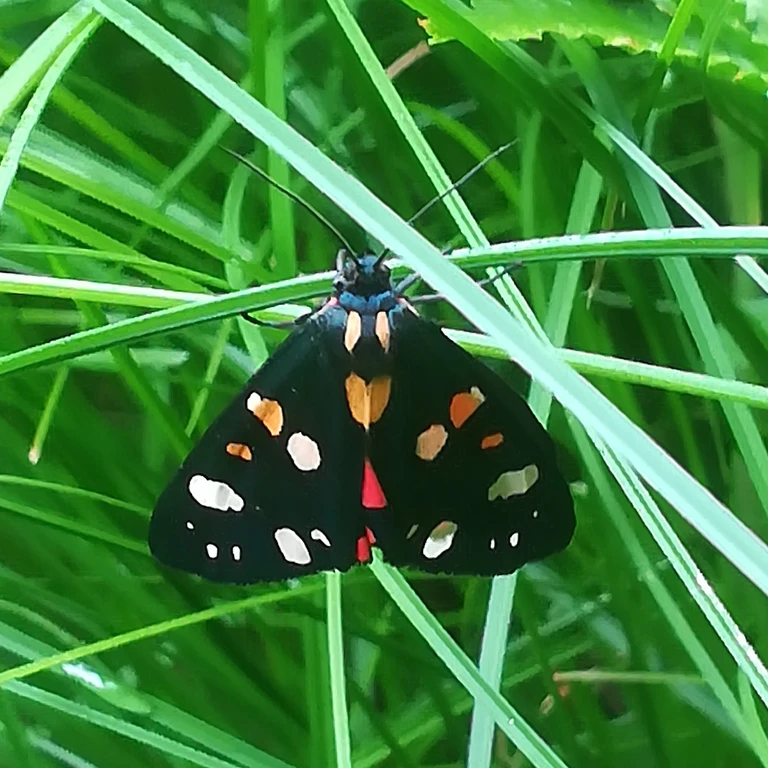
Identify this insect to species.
Callimorpha dominula
